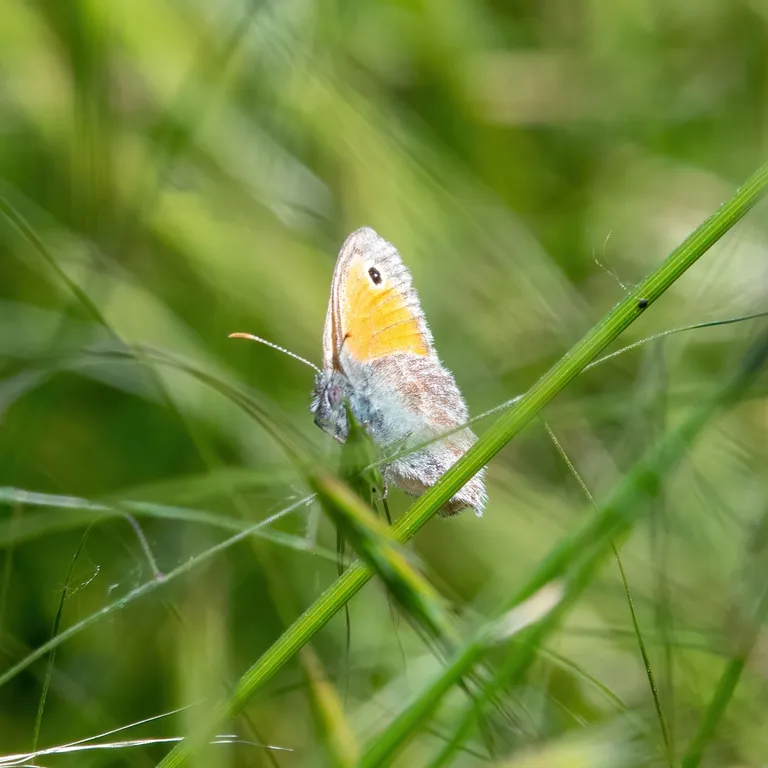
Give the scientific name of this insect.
Coenonympha pamphilus
